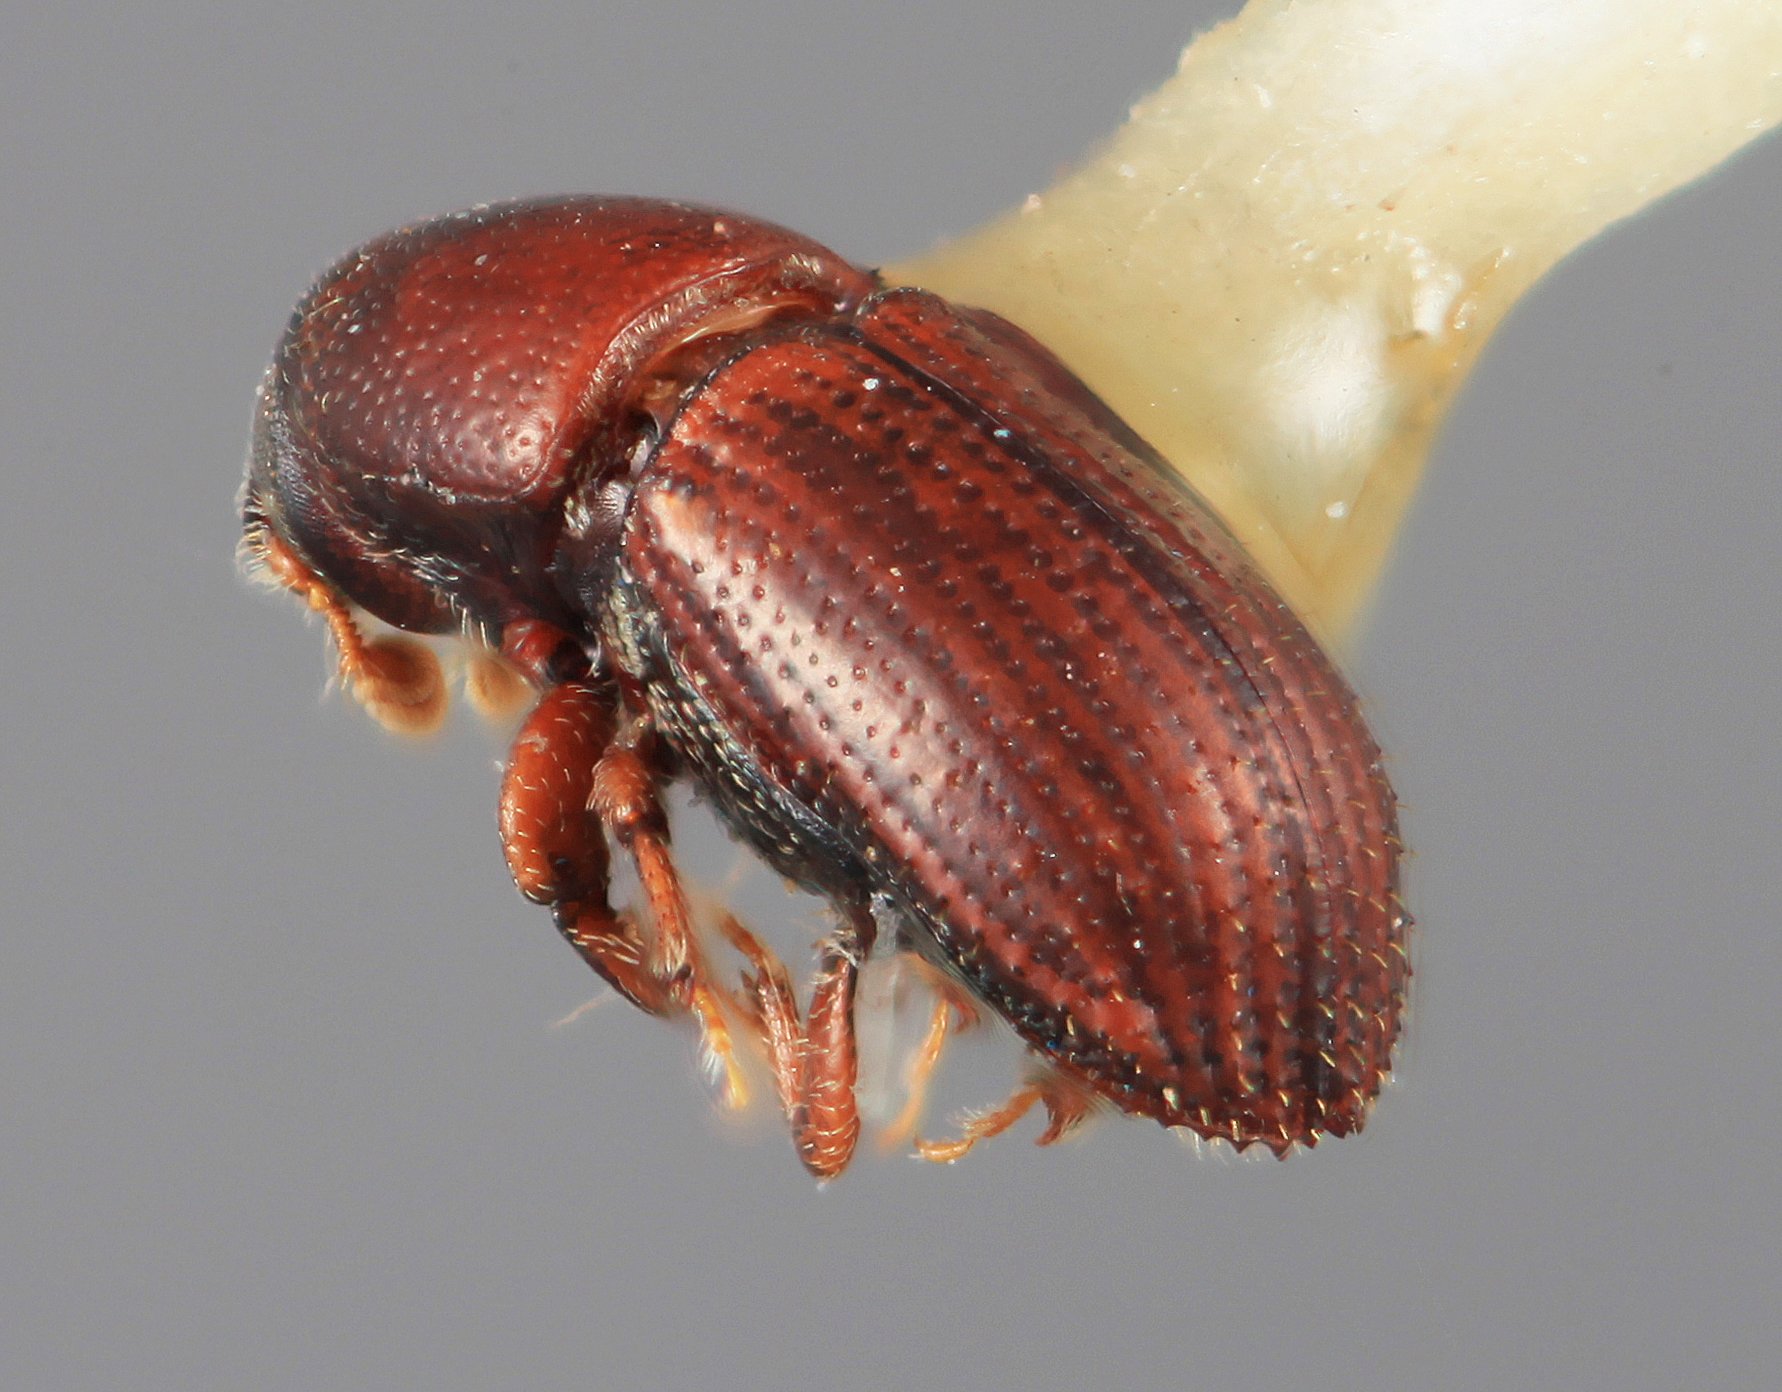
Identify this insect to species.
Cnemonyx liratus (also Loganius liratus)
